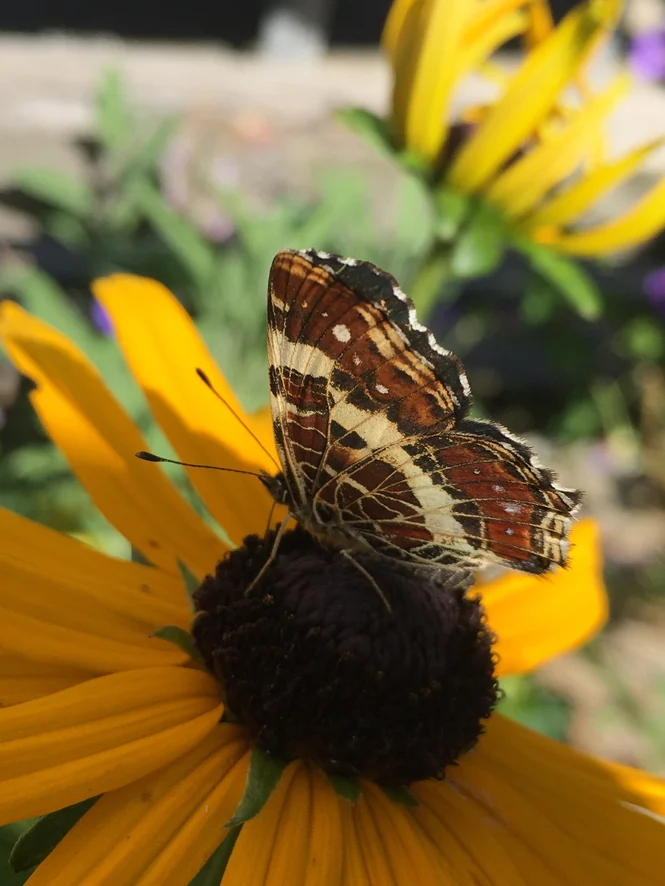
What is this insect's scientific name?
Araschnia levana
